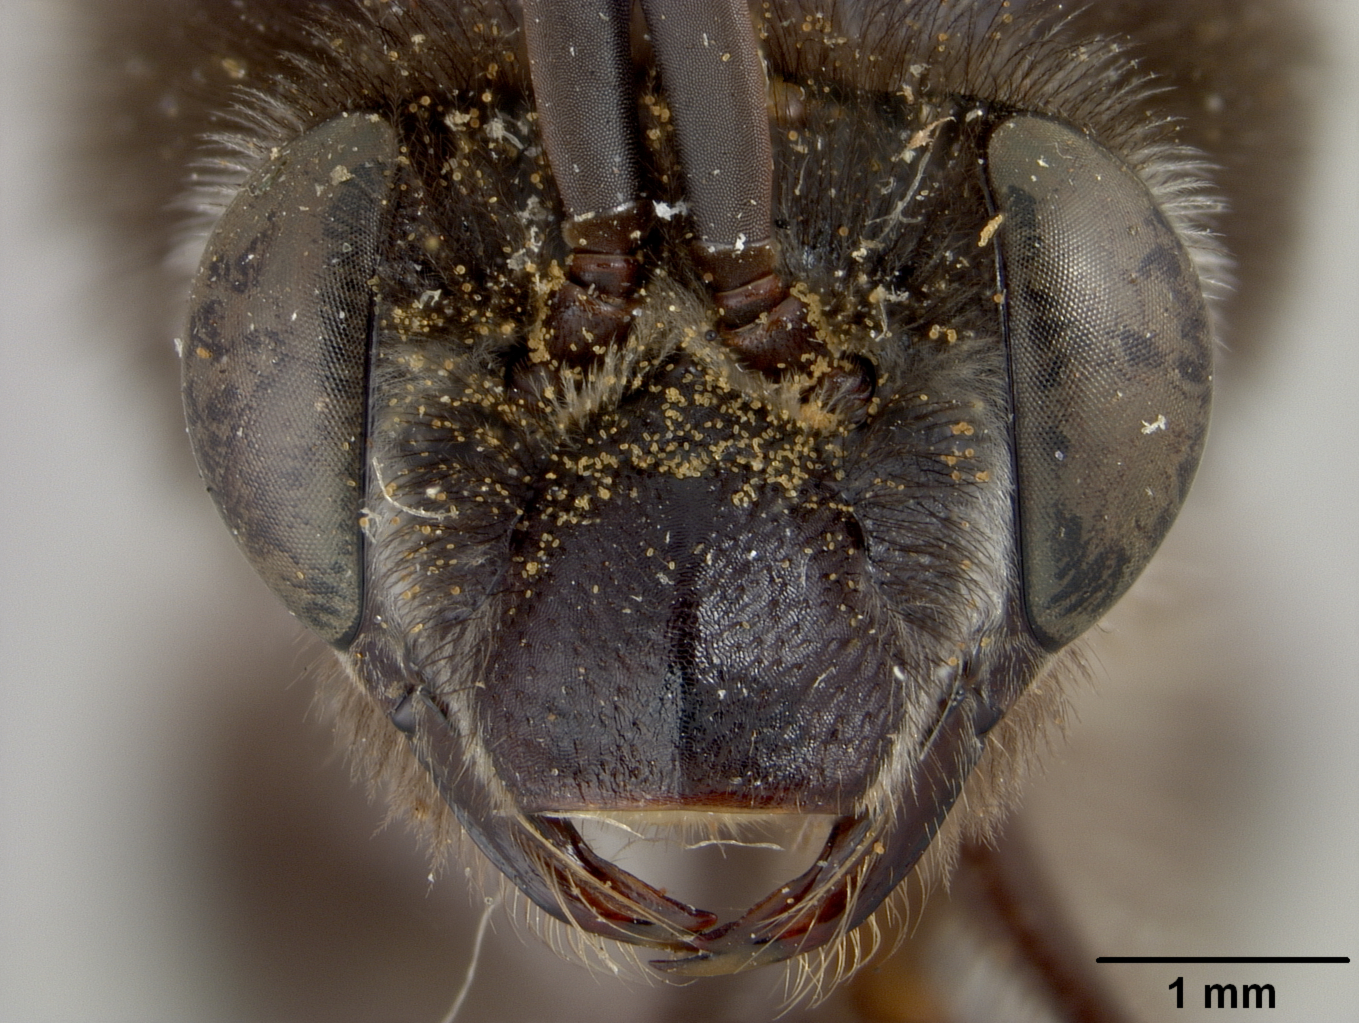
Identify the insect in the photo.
Macroglossapis nigrovillosa
